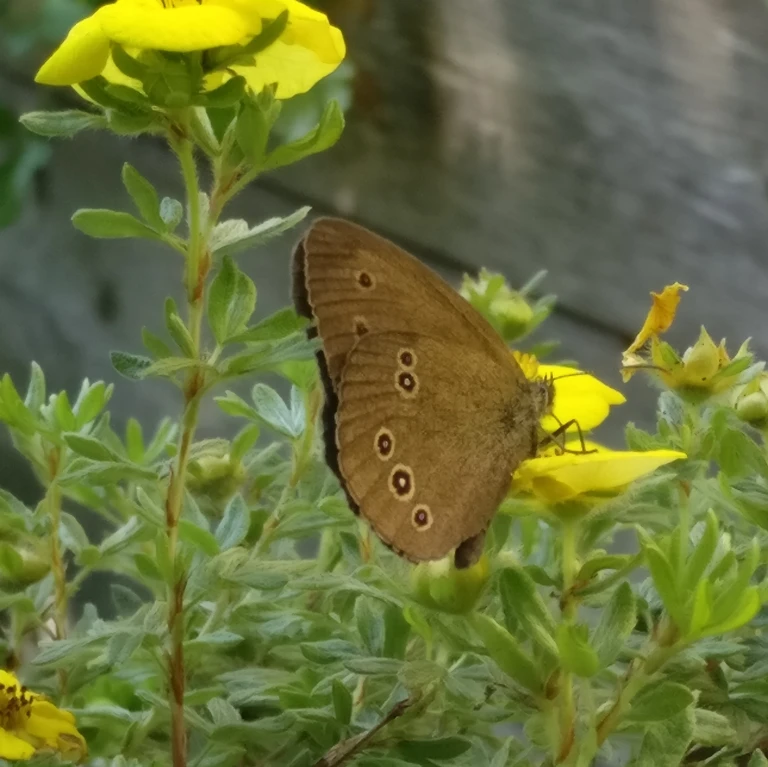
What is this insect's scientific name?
Aphantopus hyperantus
